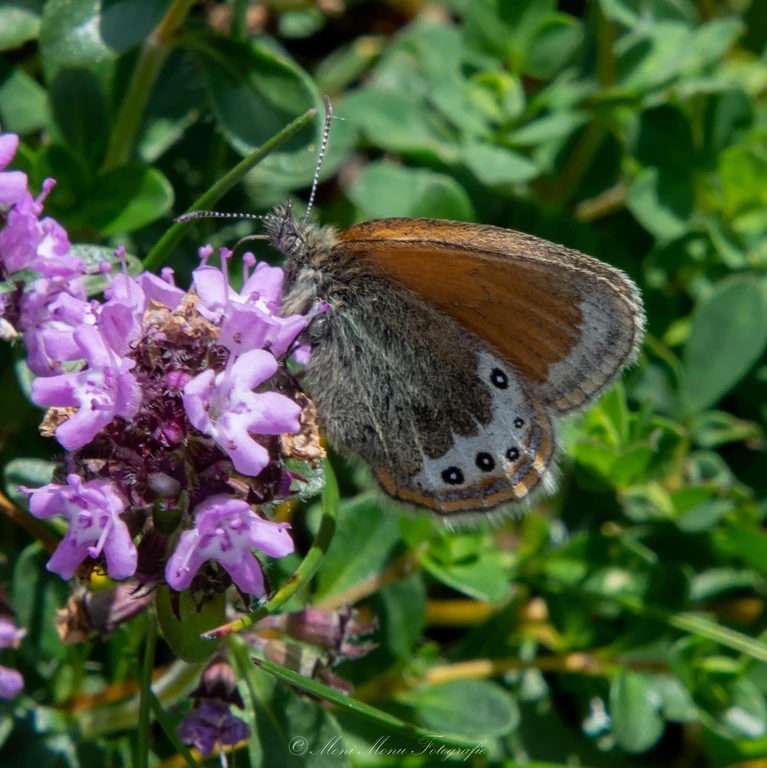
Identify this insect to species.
Coenonympha gardetta
